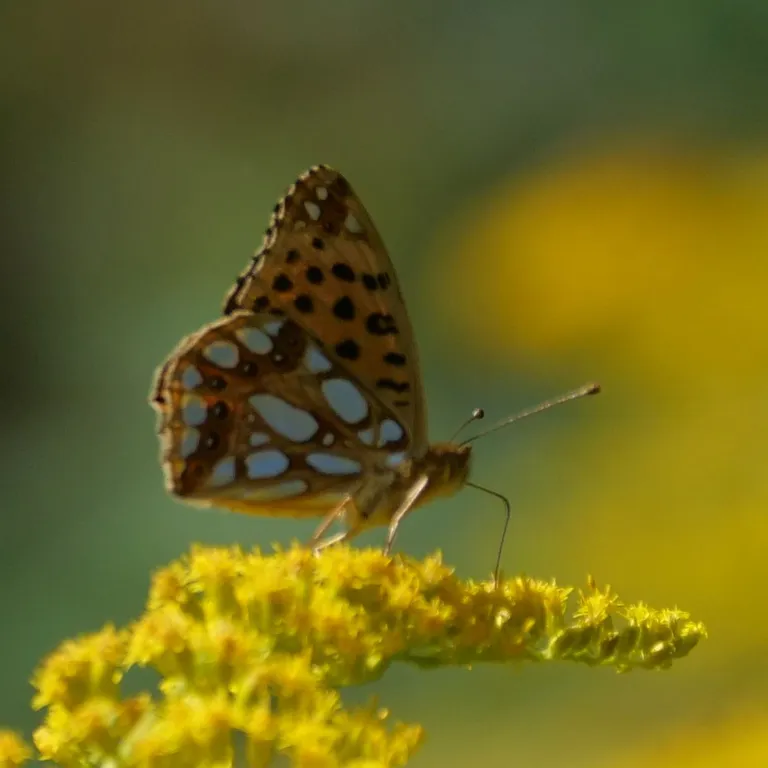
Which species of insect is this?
Issoria lathonia
